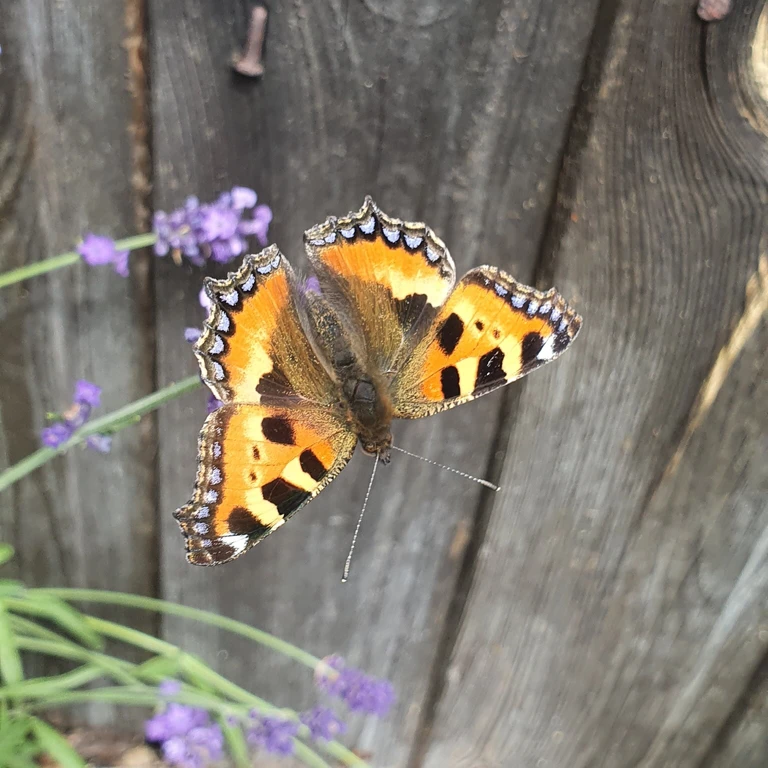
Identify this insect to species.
Aglais urticae
